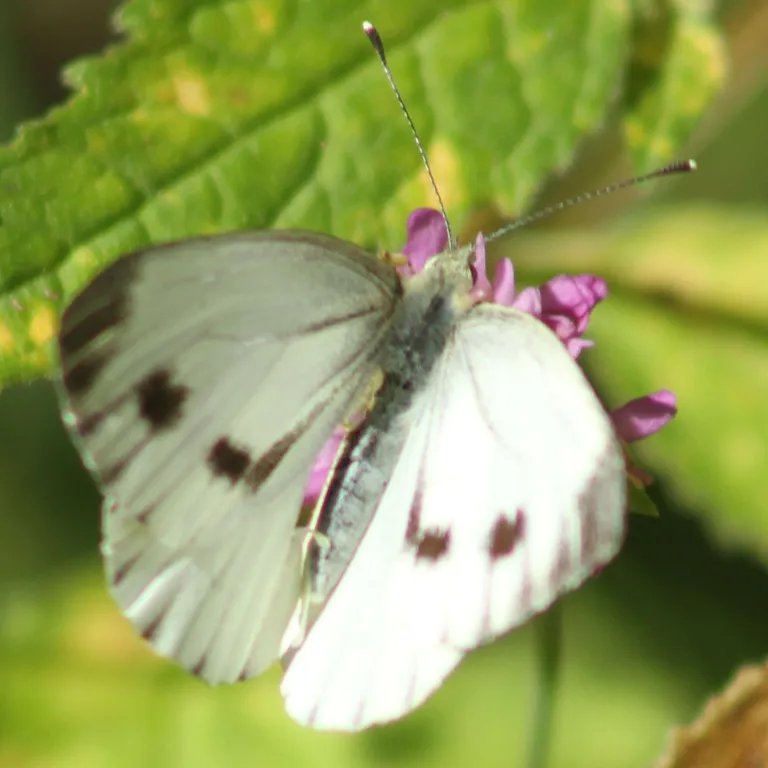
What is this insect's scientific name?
Pieris napi
